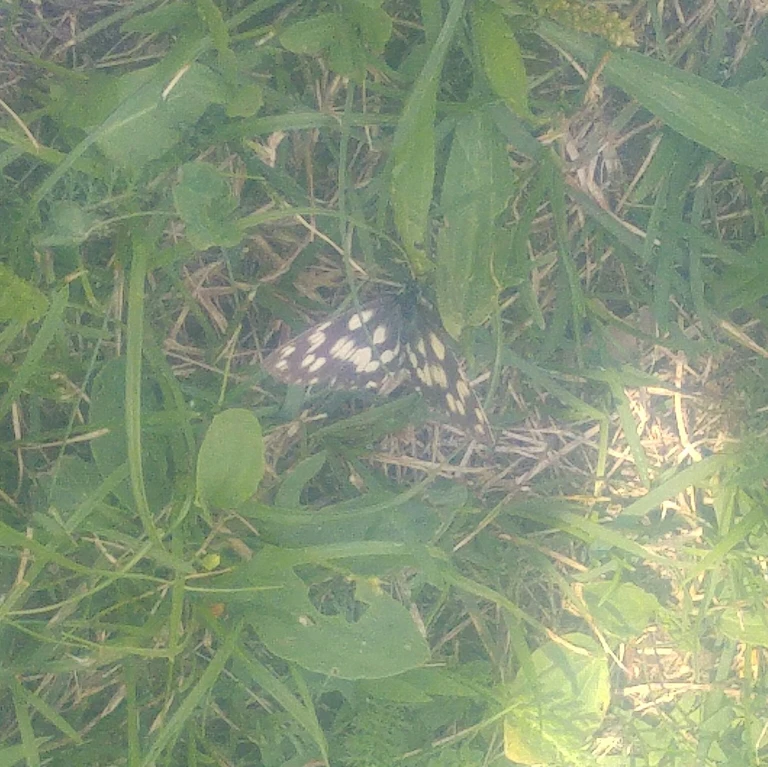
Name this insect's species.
Melanargia galathea
